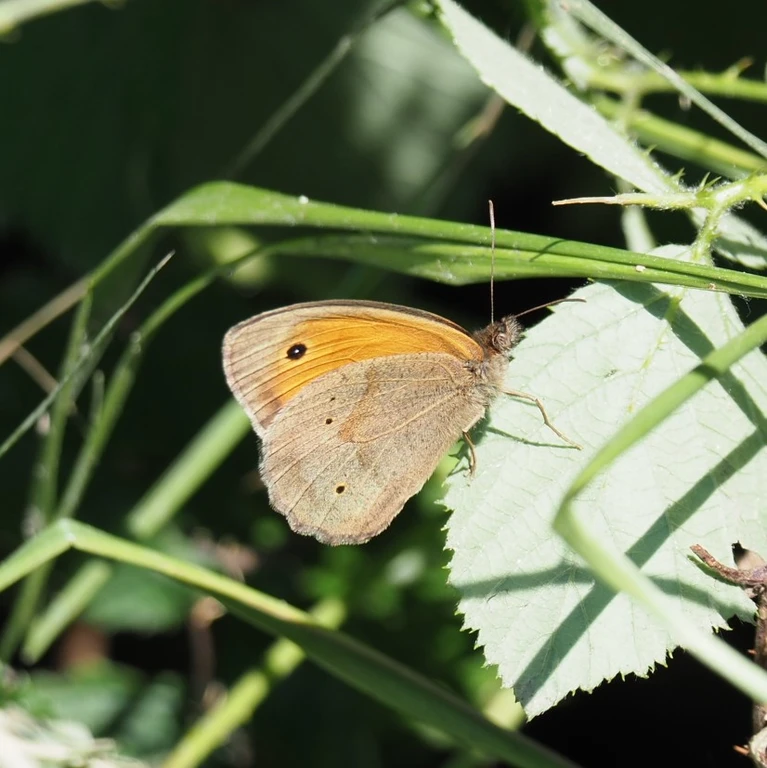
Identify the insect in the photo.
Maniola jurtina
